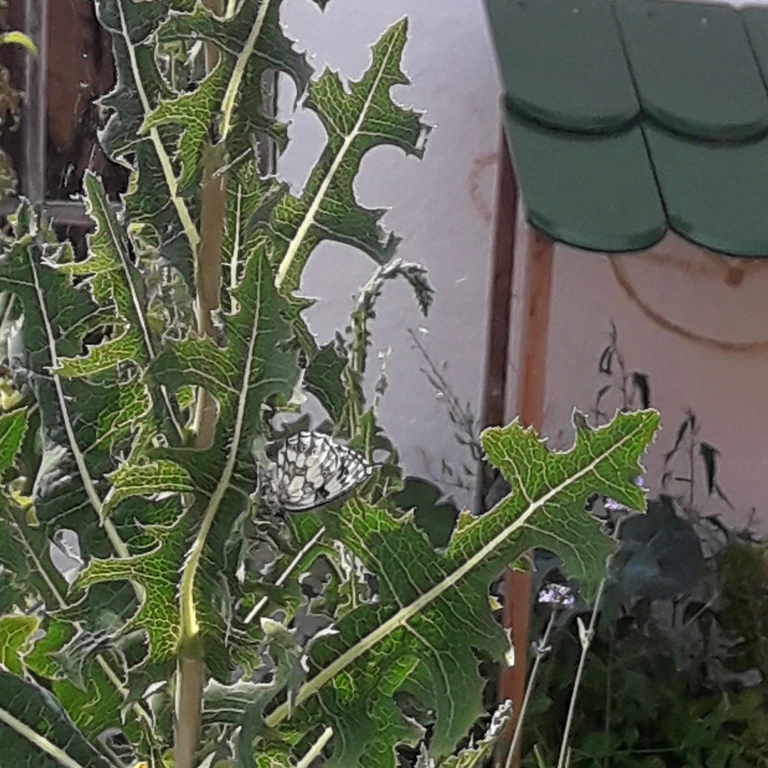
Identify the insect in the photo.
Melanargia galathea
